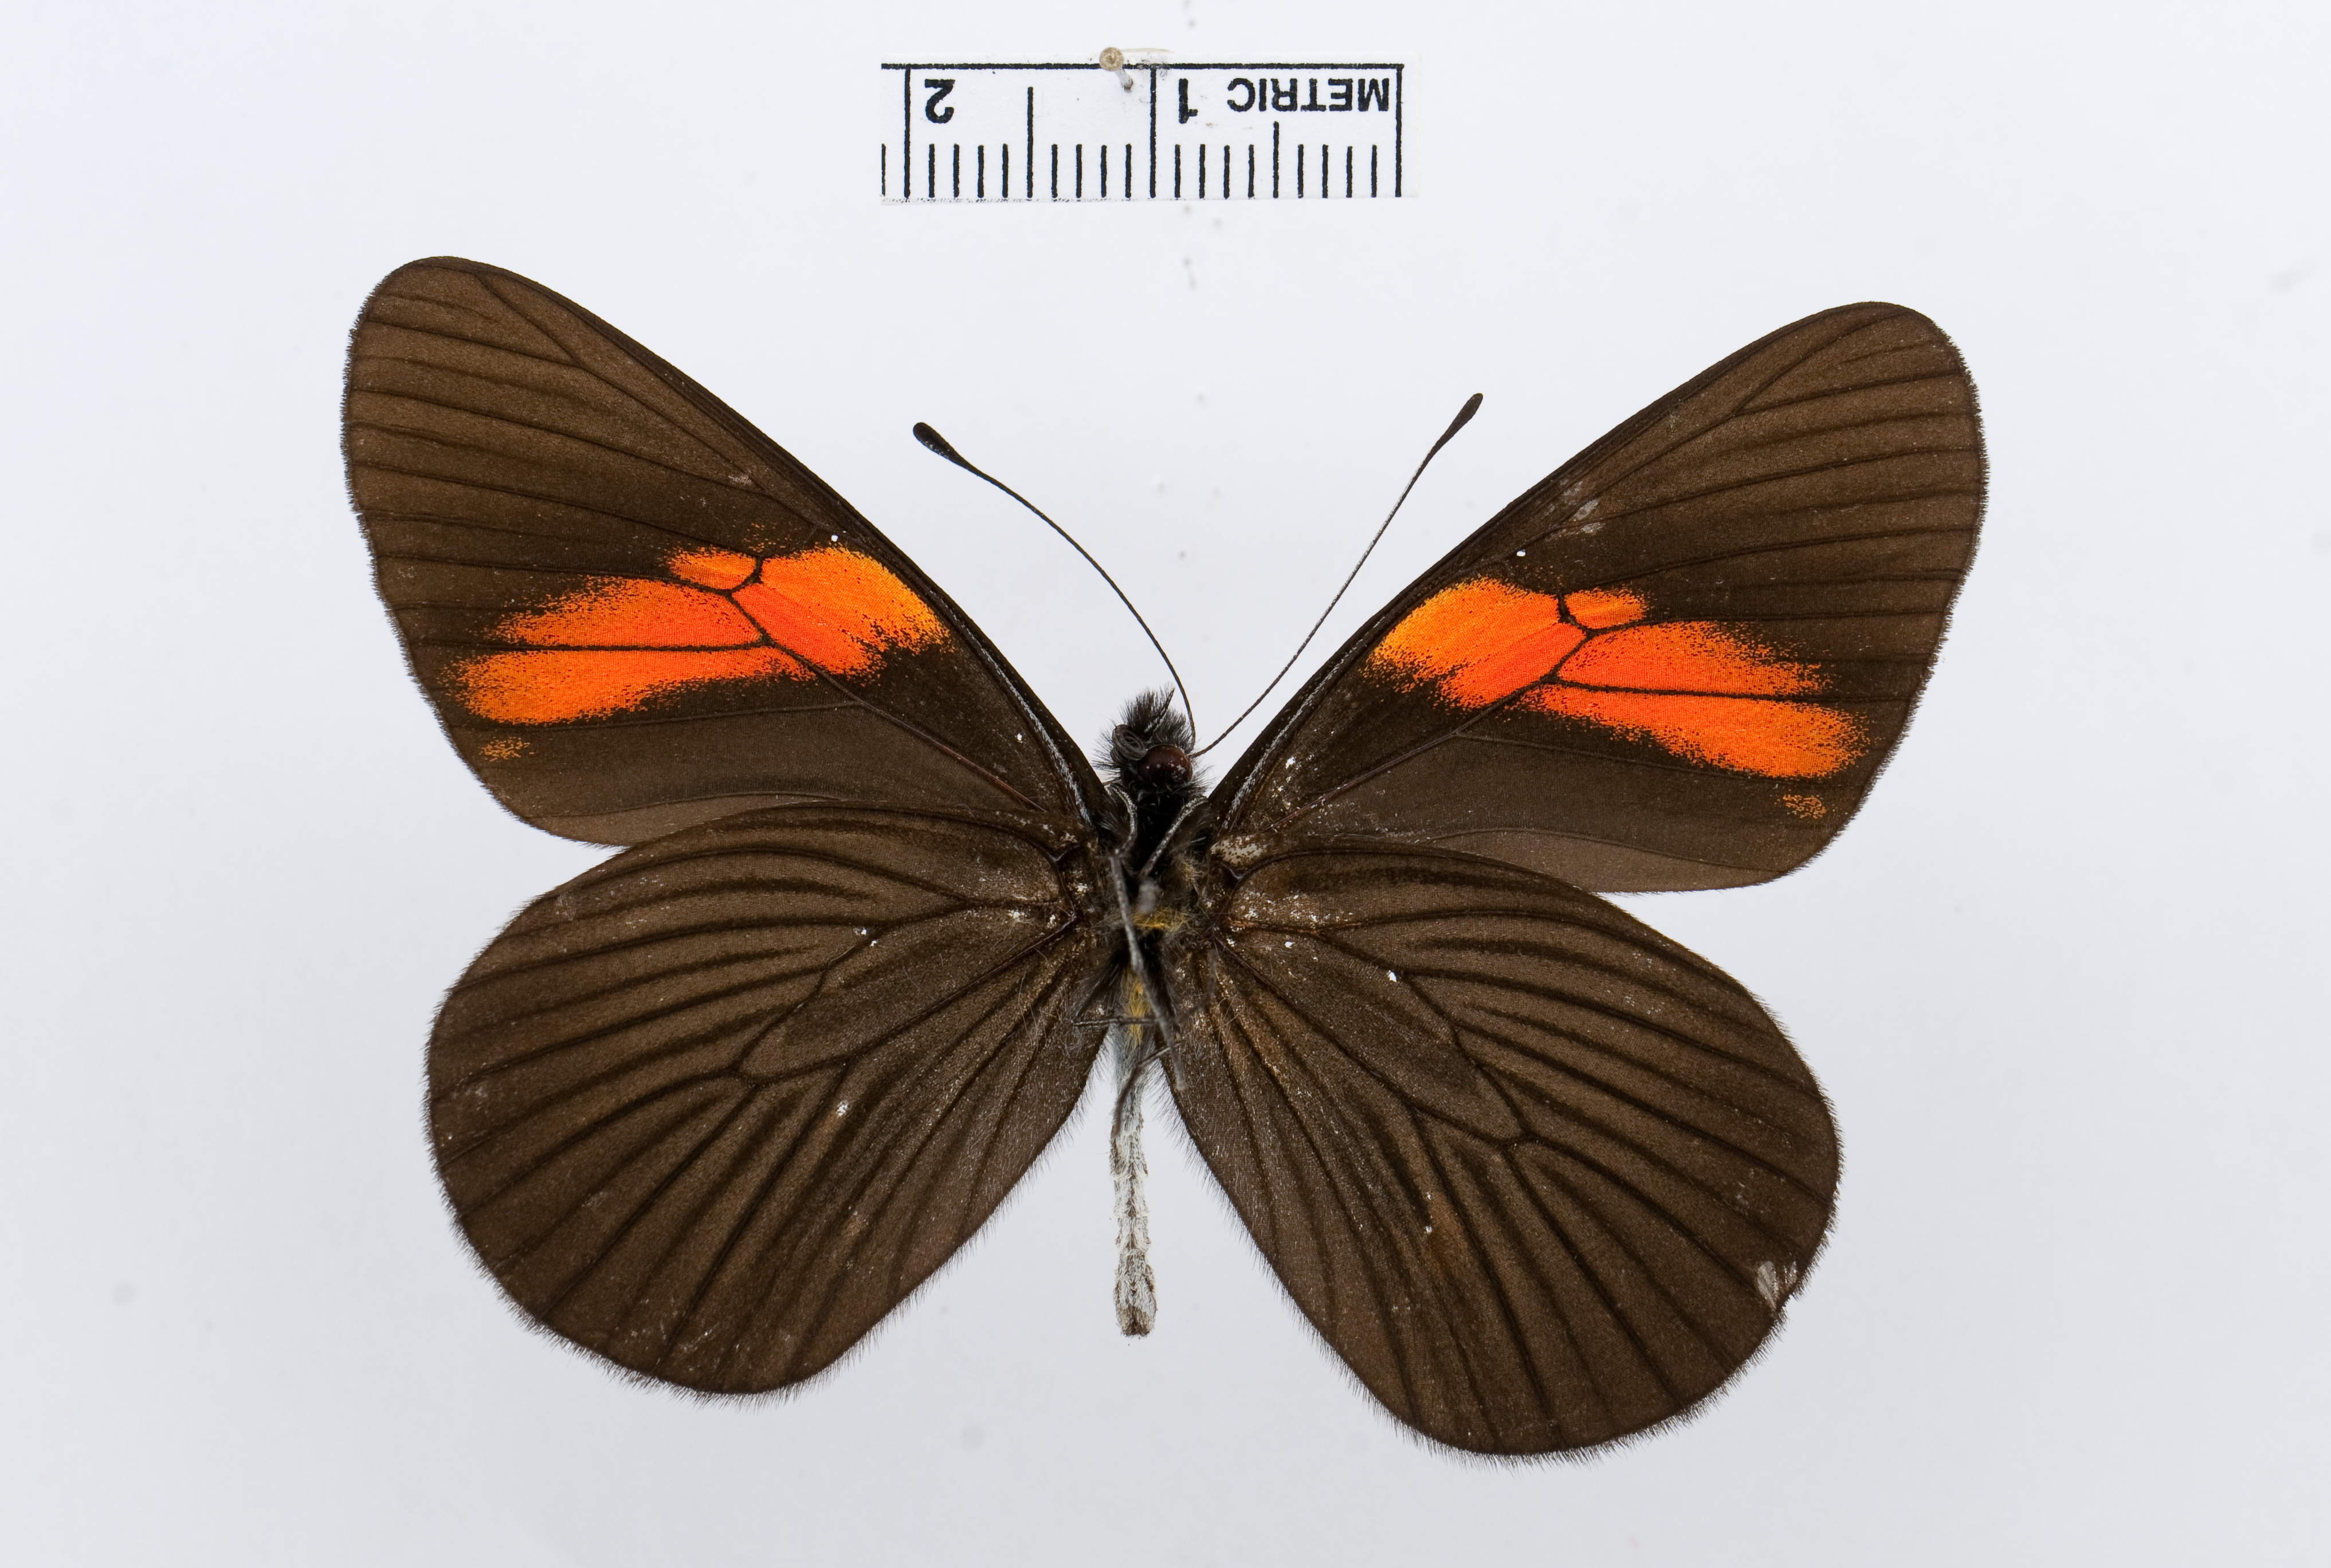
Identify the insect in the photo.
Pereute callinice
